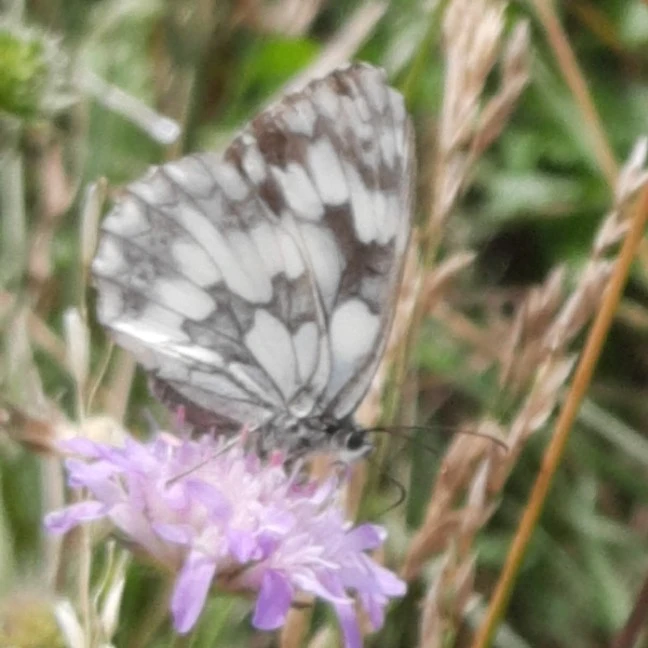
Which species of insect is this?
Melanargia galathea
